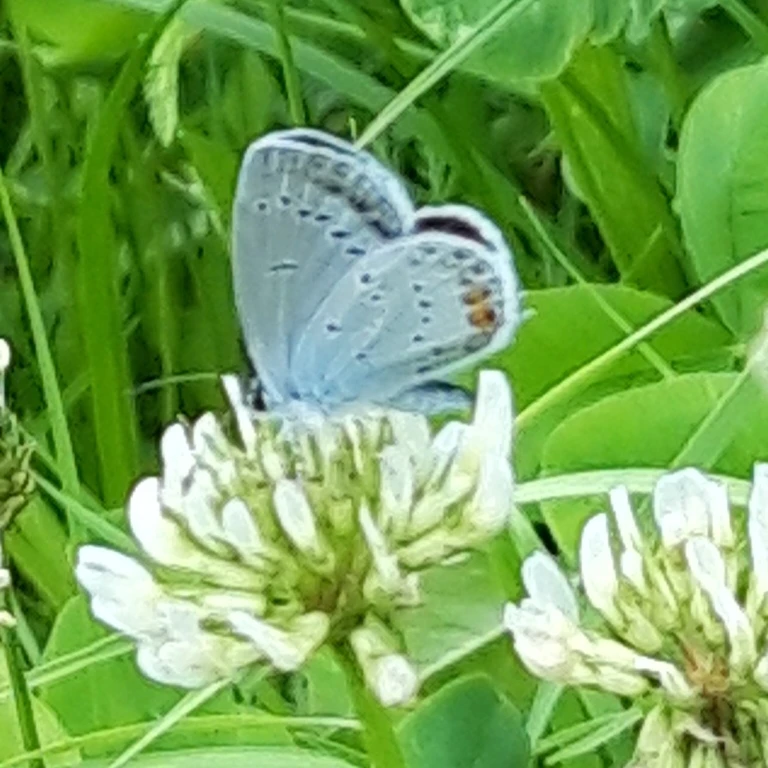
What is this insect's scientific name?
Cupido argiades (also Elkalyce argiades)
